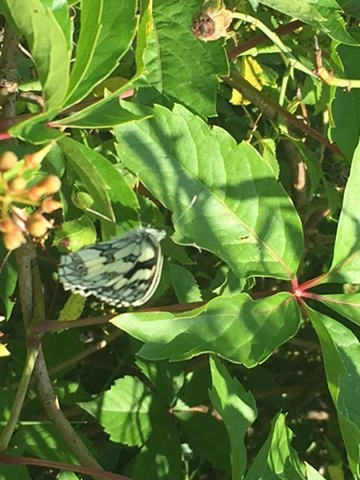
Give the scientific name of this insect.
Melanargia galathea
